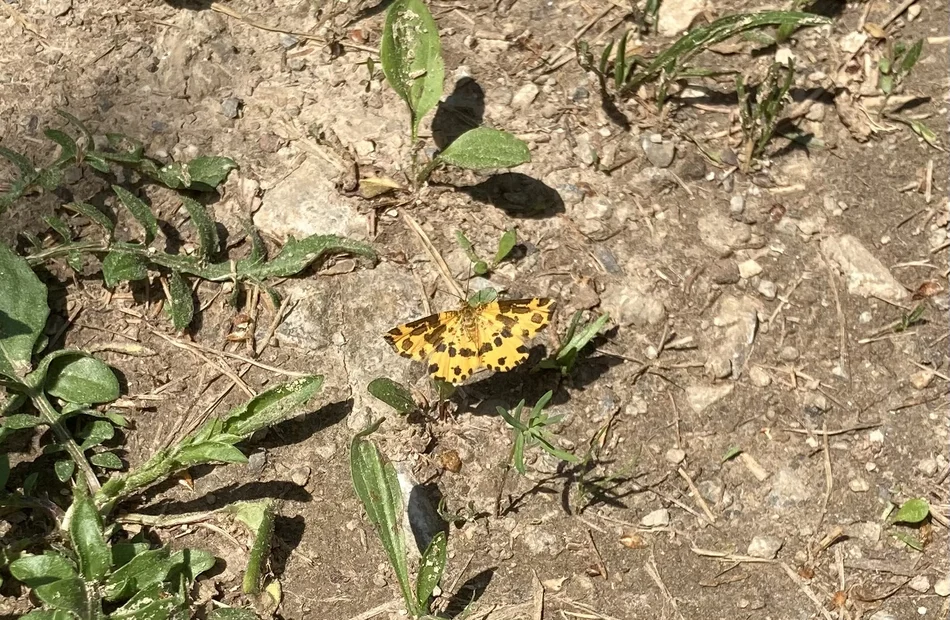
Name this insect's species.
Pseudopanthera macularia
